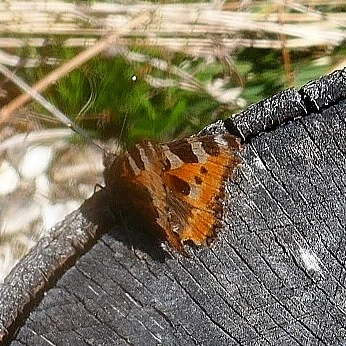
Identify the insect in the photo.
Aglais urticae
